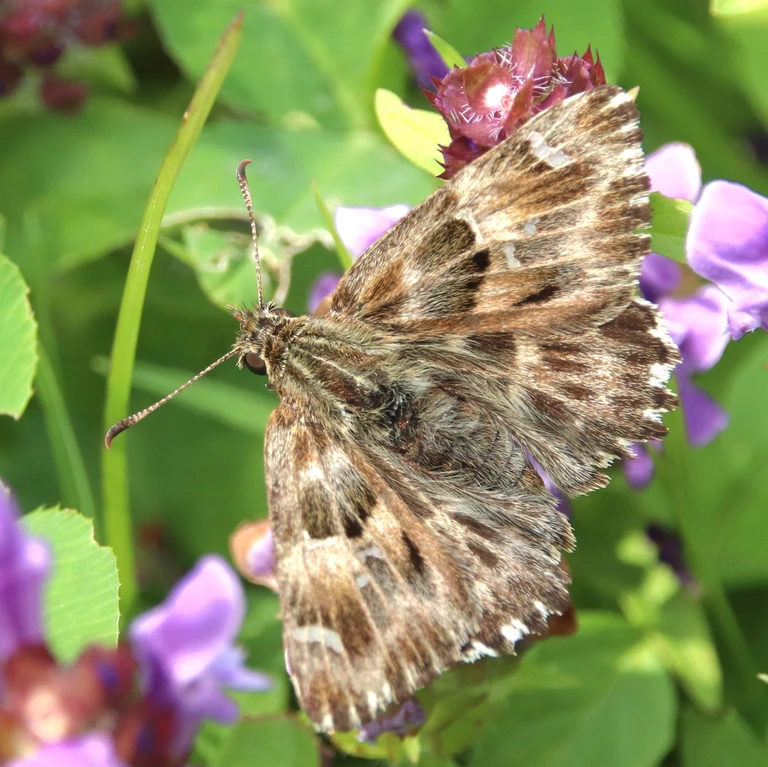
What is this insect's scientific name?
Carcharodus alceae
